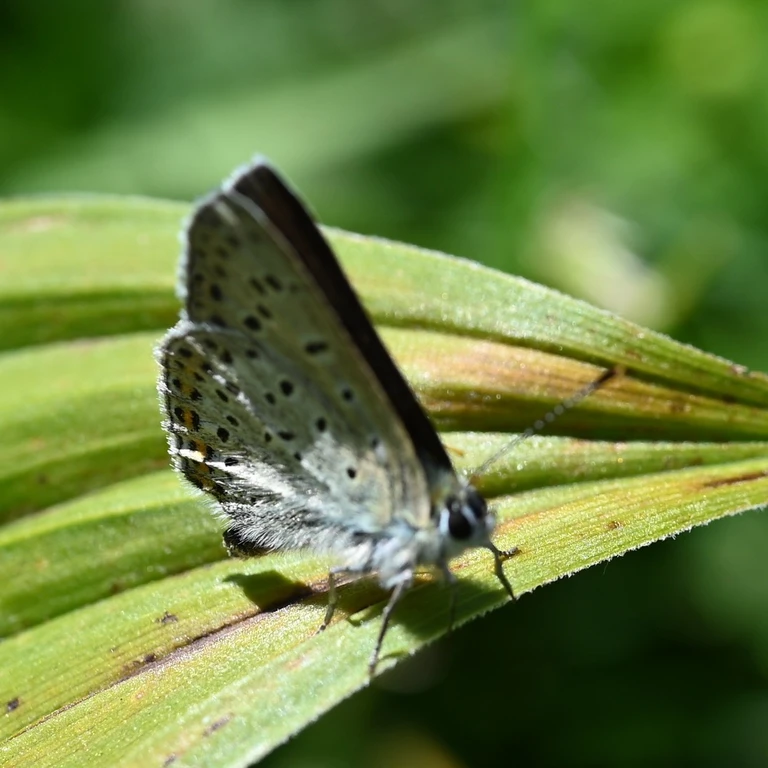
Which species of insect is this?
Lycaena tityrus (also Loweia tityrus)
